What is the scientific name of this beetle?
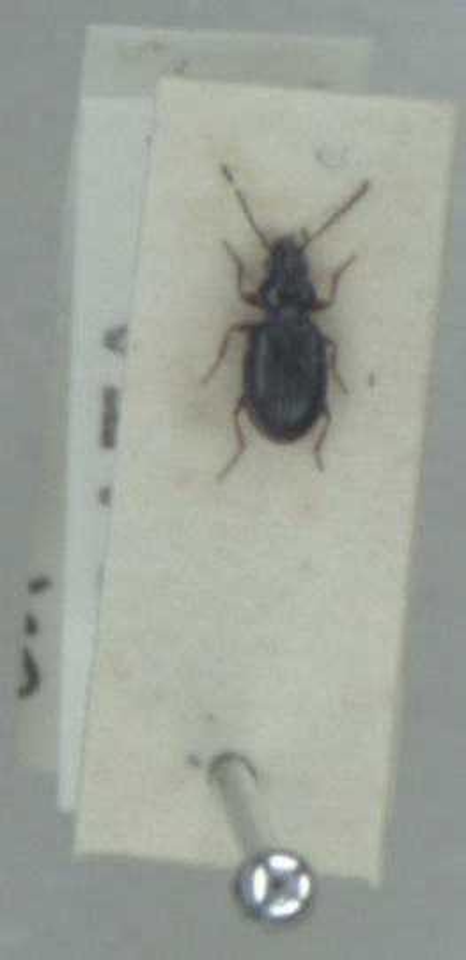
Bembidion obtusum
